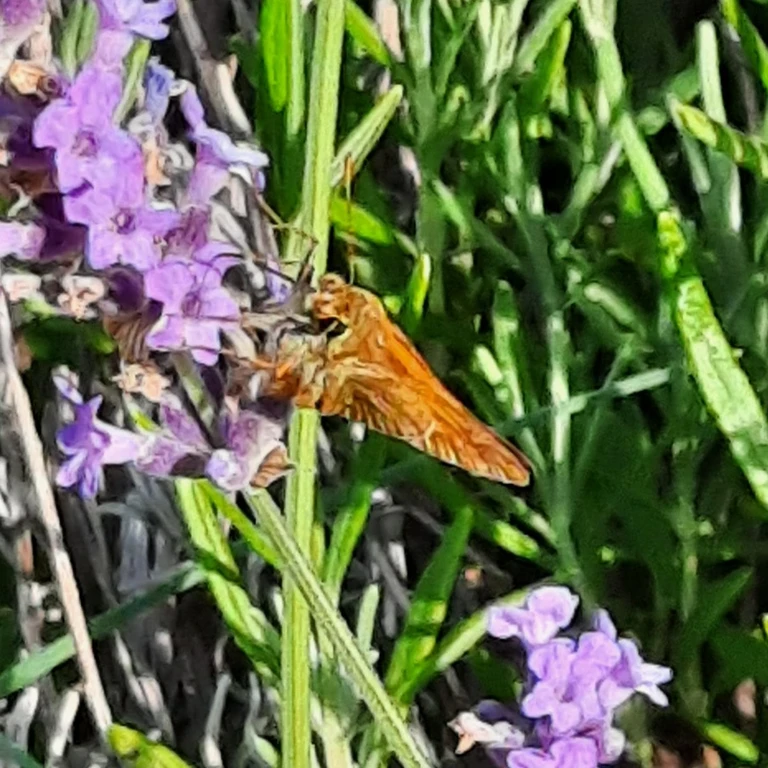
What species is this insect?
Ochlodes sylvanus (also Ochlodes venata)
